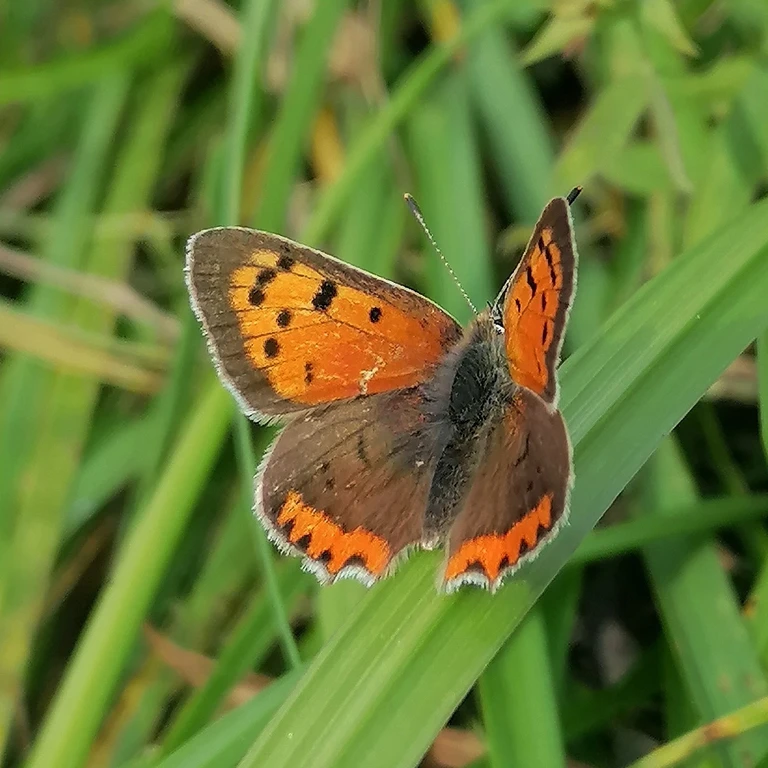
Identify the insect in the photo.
Lycaena phlaeas
